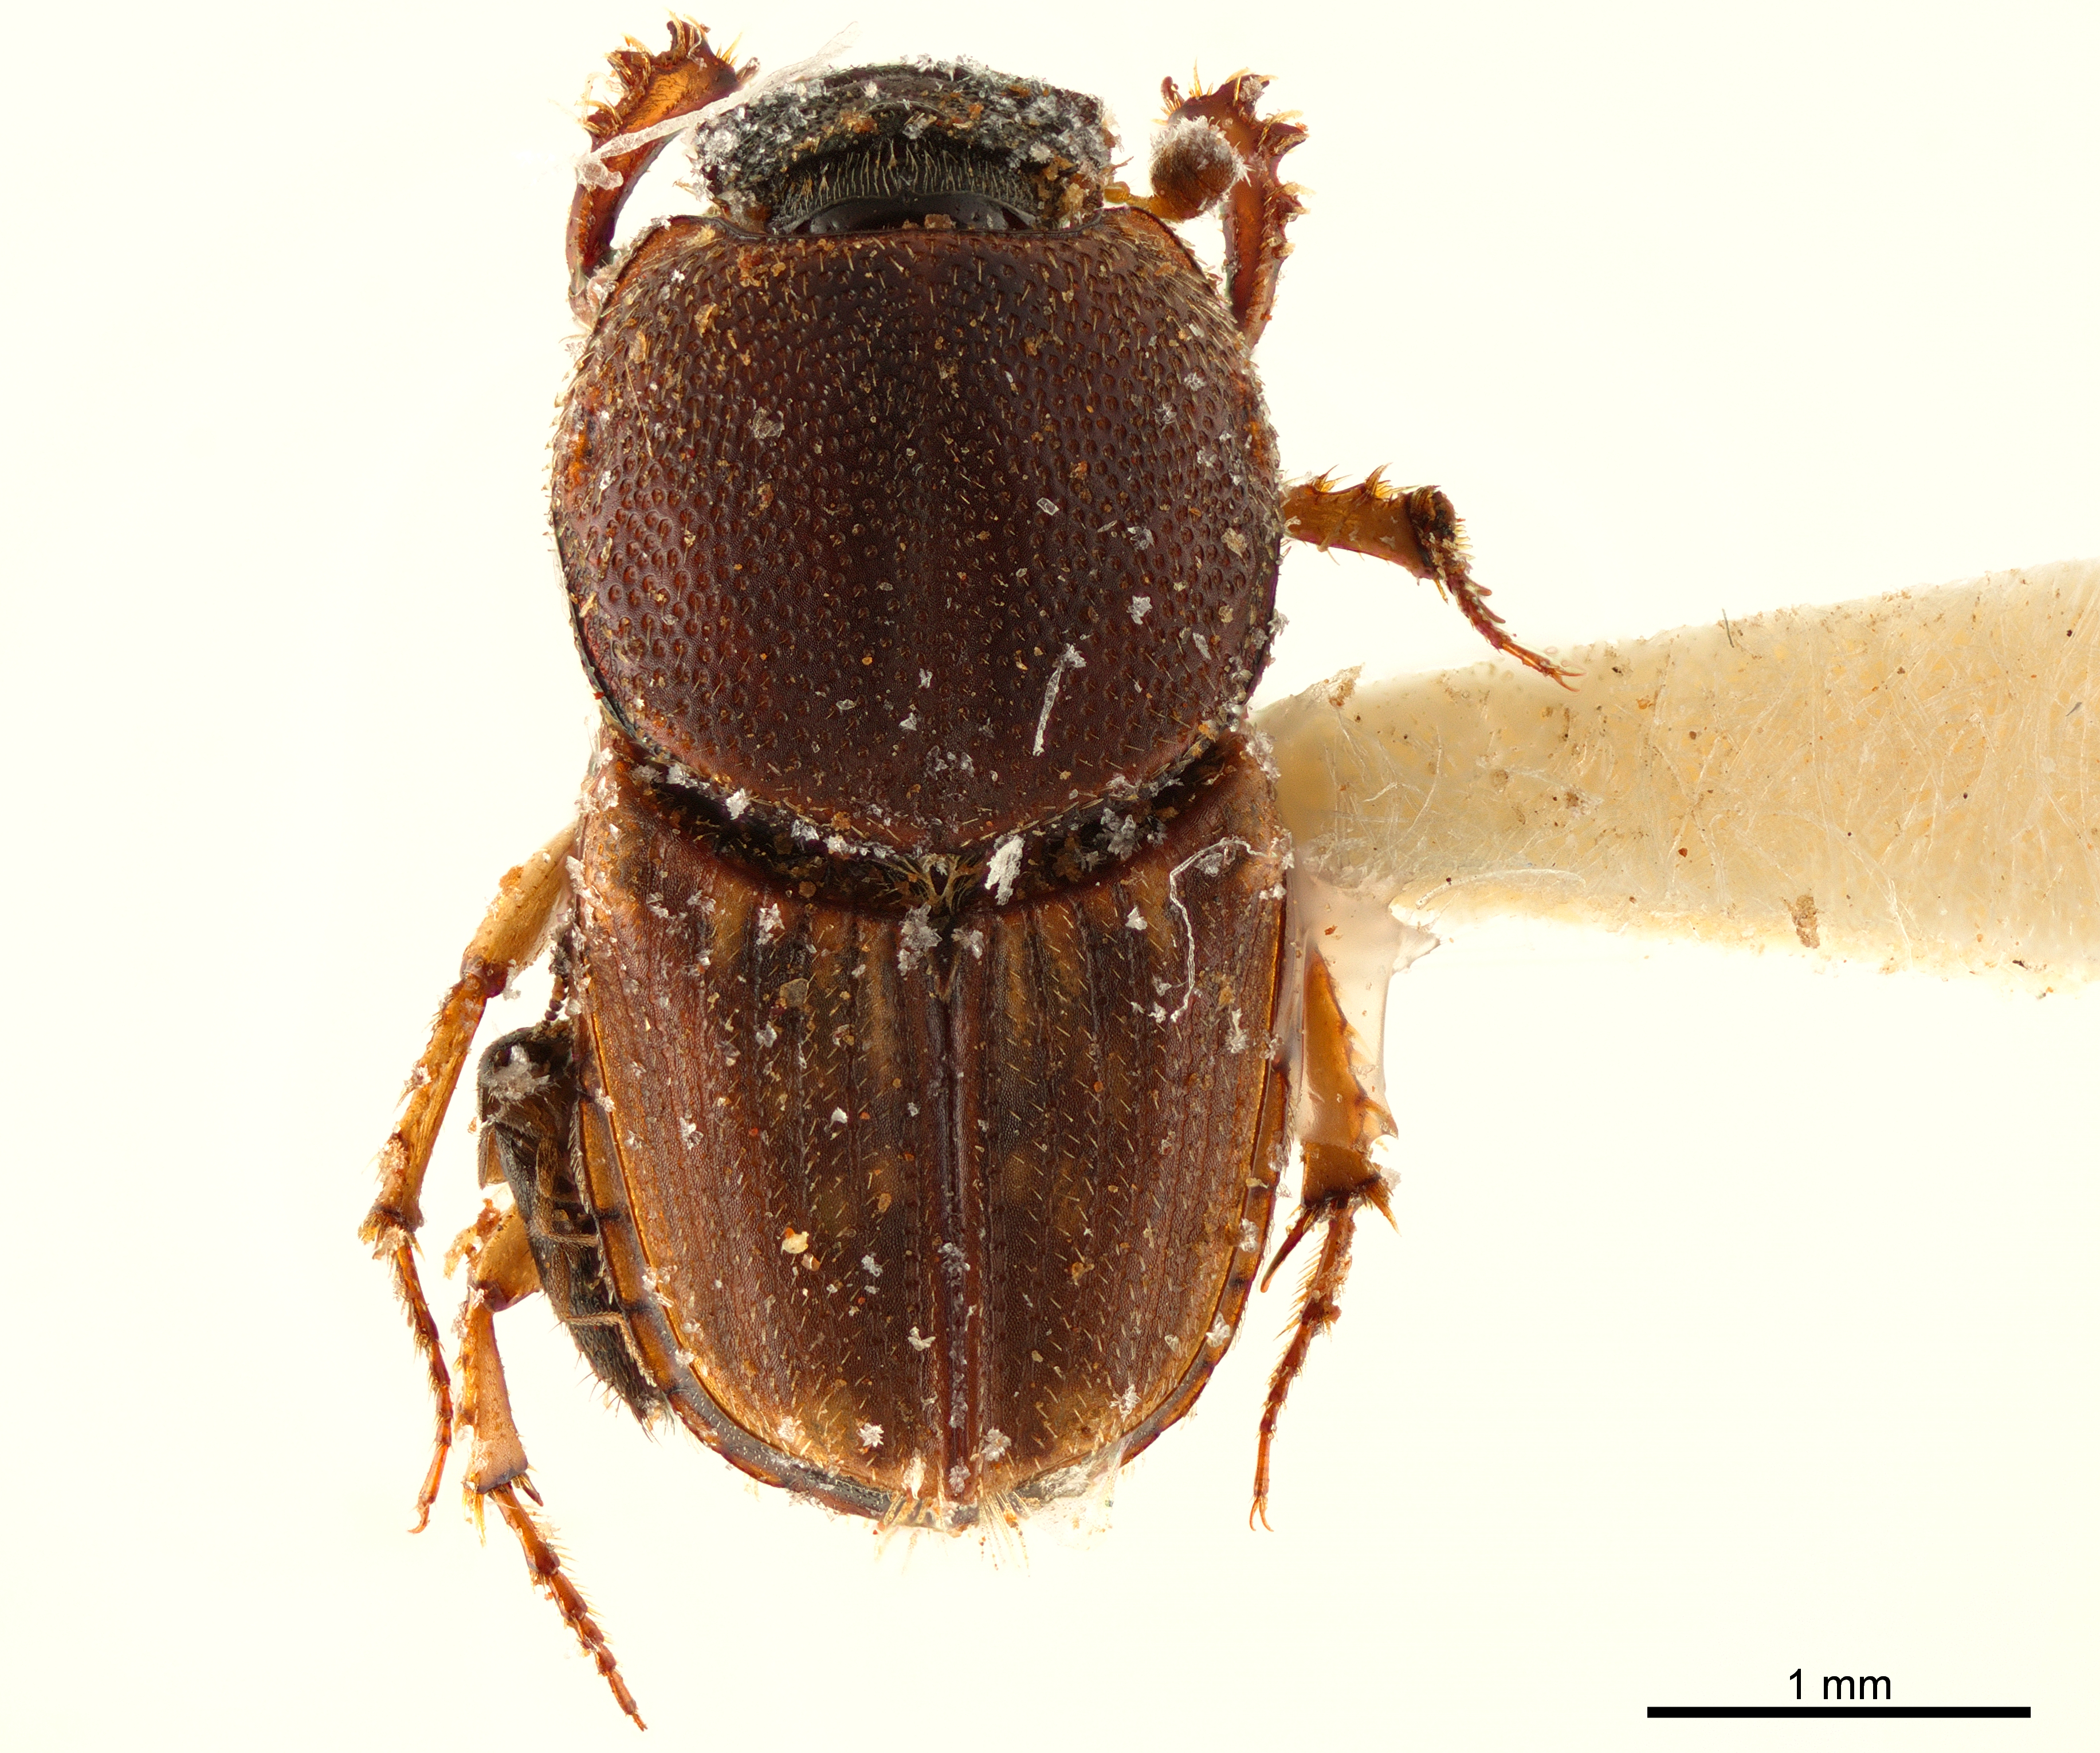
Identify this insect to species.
Euoniticellus parvus
